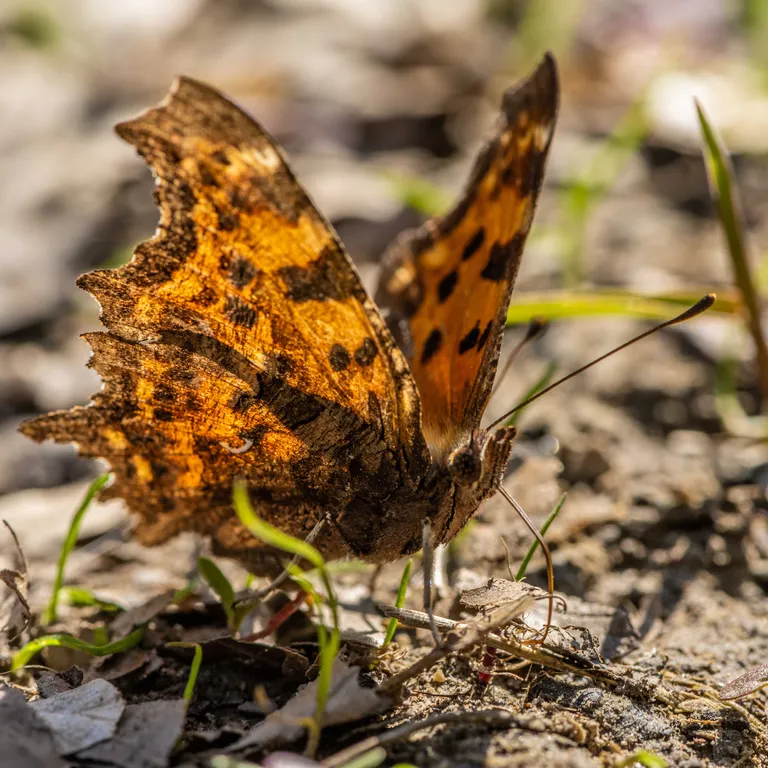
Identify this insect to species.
Polygonia c-album
